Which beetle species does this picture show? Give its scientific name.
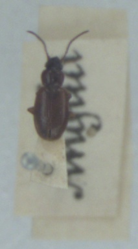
Trechus quadristriatus
